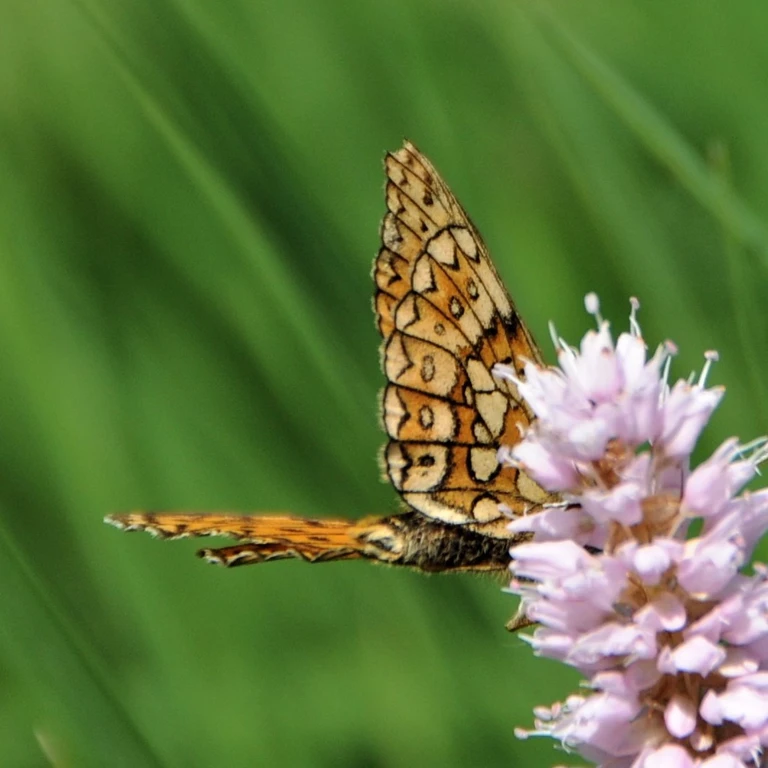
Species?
Boloria eunomia
